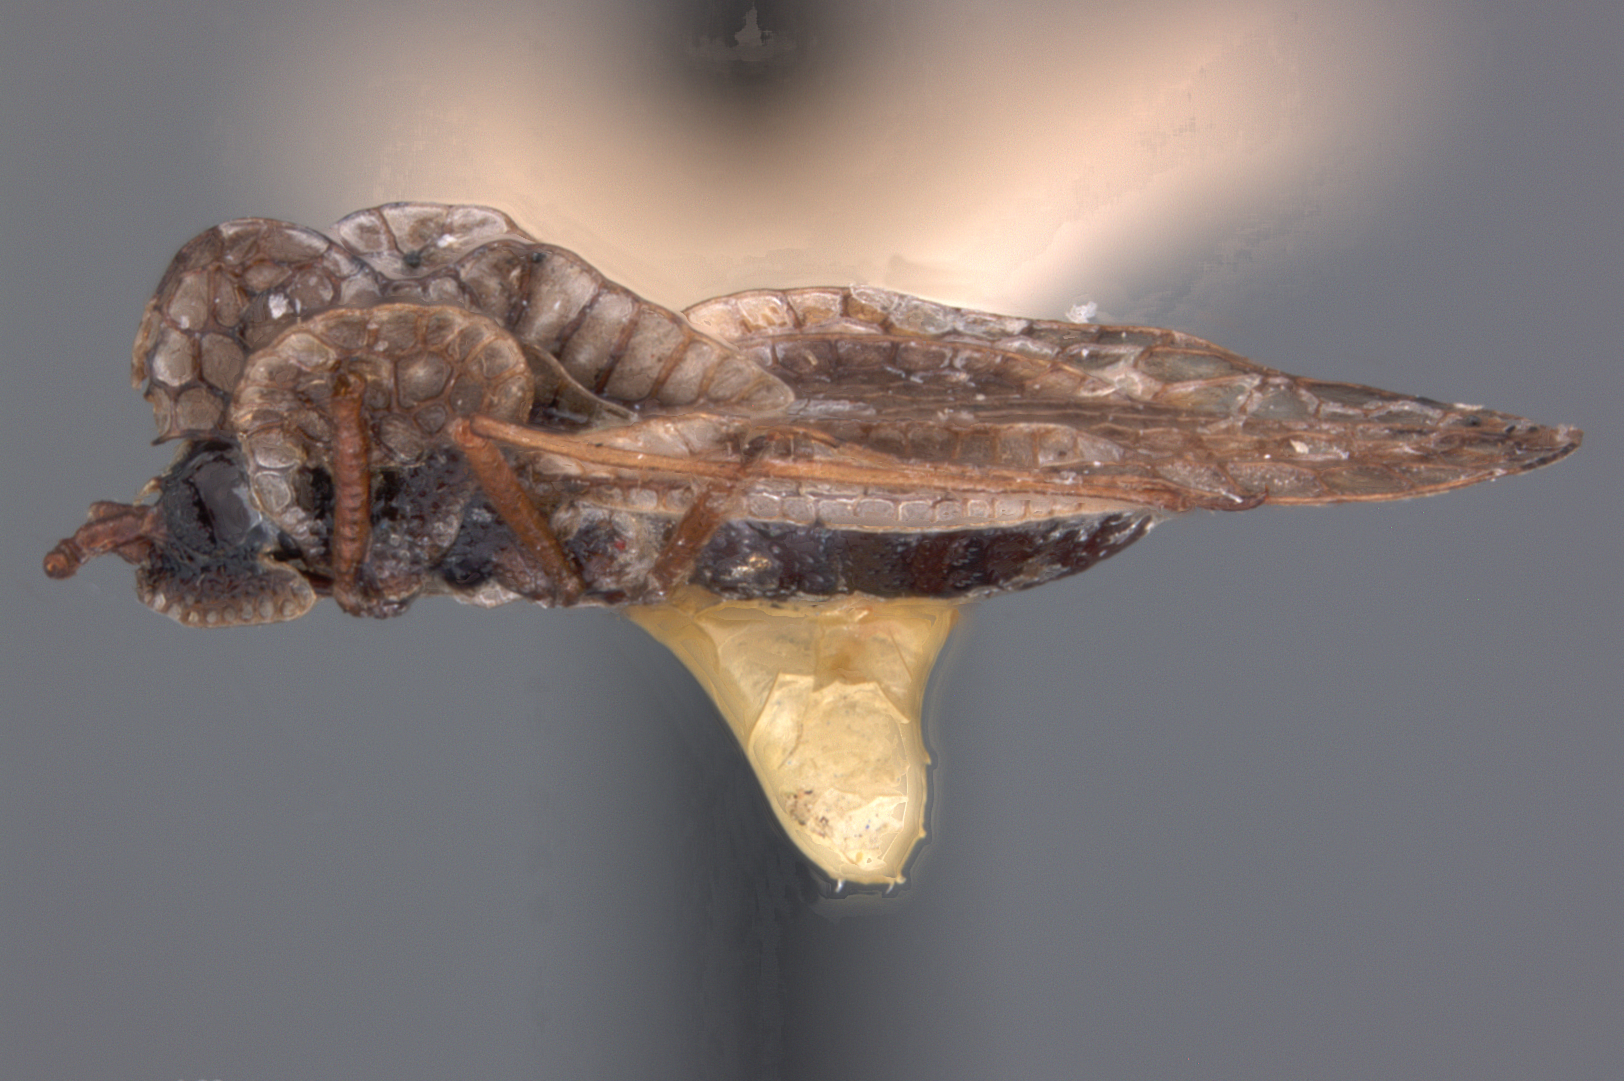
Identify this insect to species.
Ildefonsus nexus
